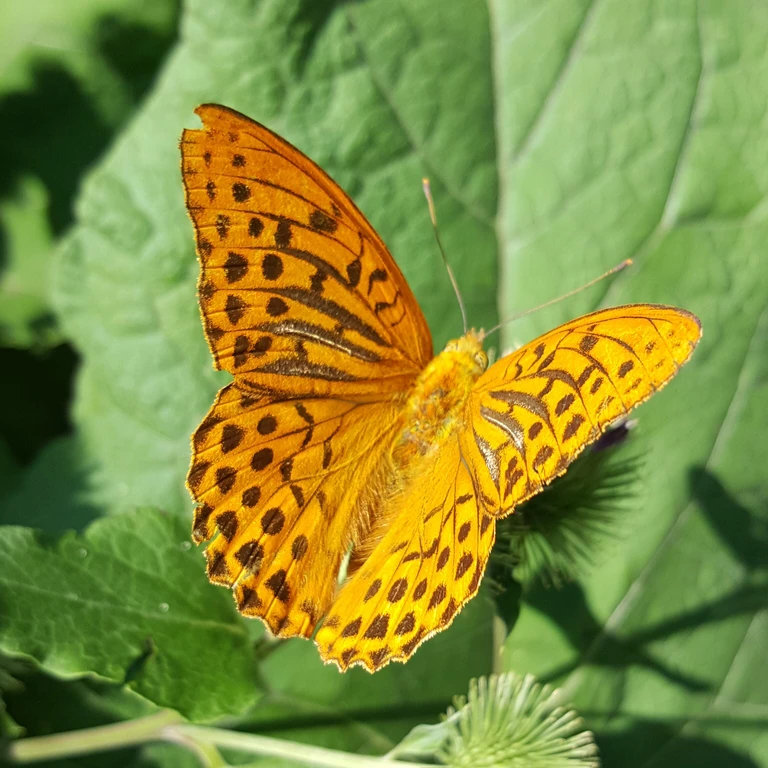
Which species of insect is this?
Argynnis paphia
